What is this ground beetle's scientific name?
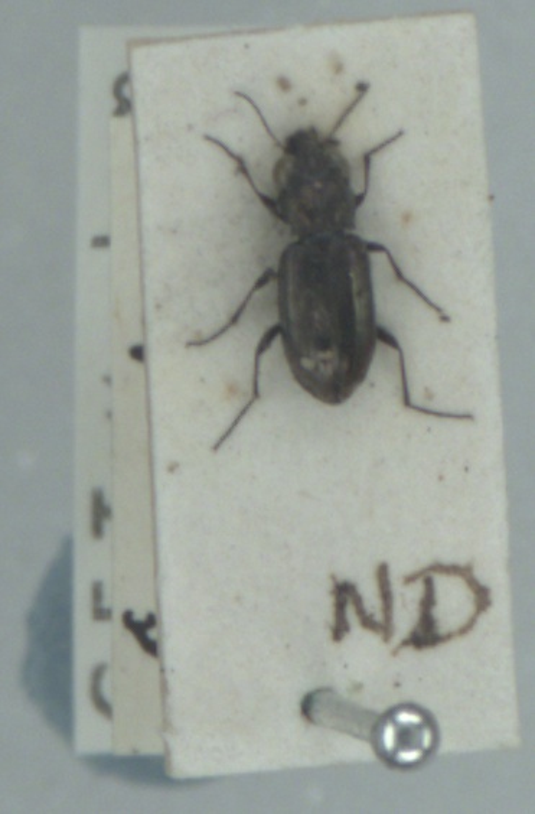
Notiophilus substriatus
